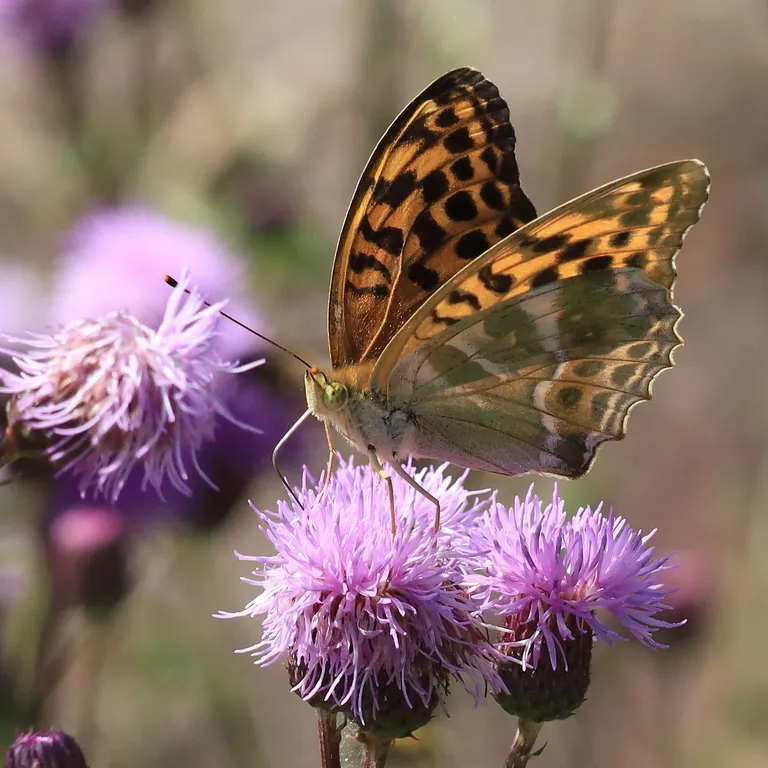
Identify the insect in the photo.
Argynnis paphia
